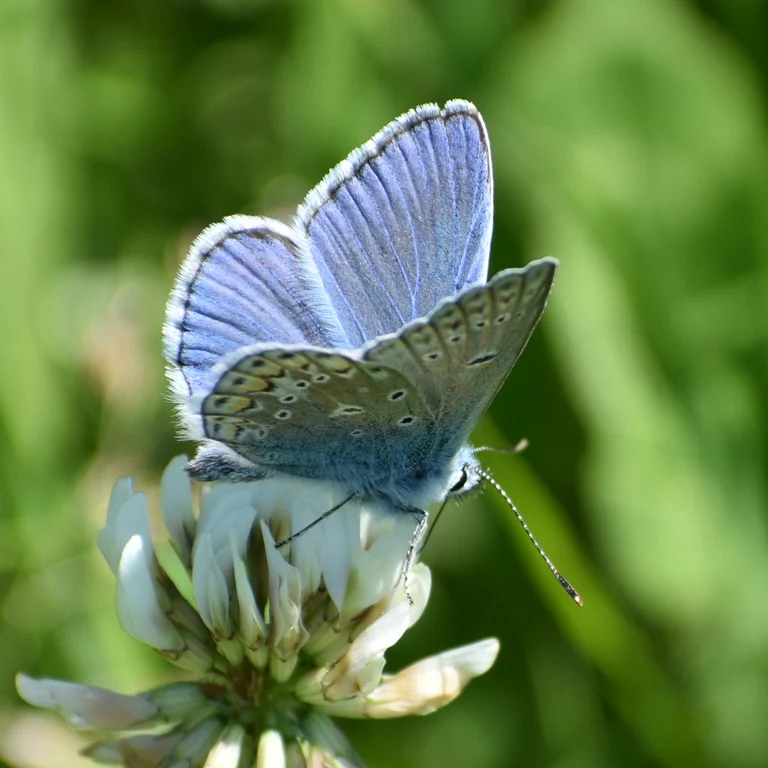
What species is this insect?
Polyommatus thersites
